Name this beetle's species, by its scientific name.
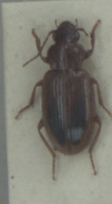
Dicheirotrichus obsoletus
